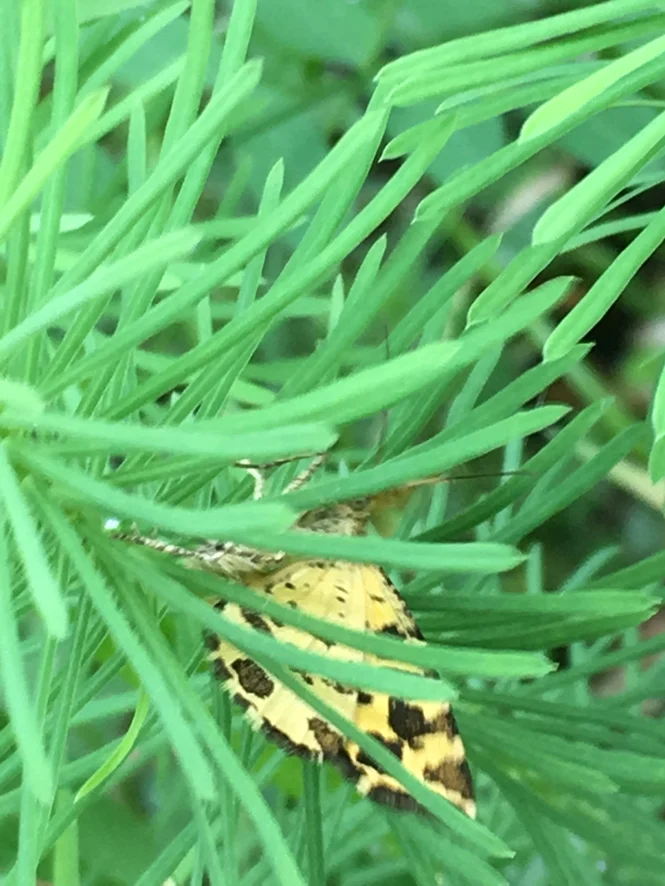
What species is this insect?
Pseudopanthera macularia
